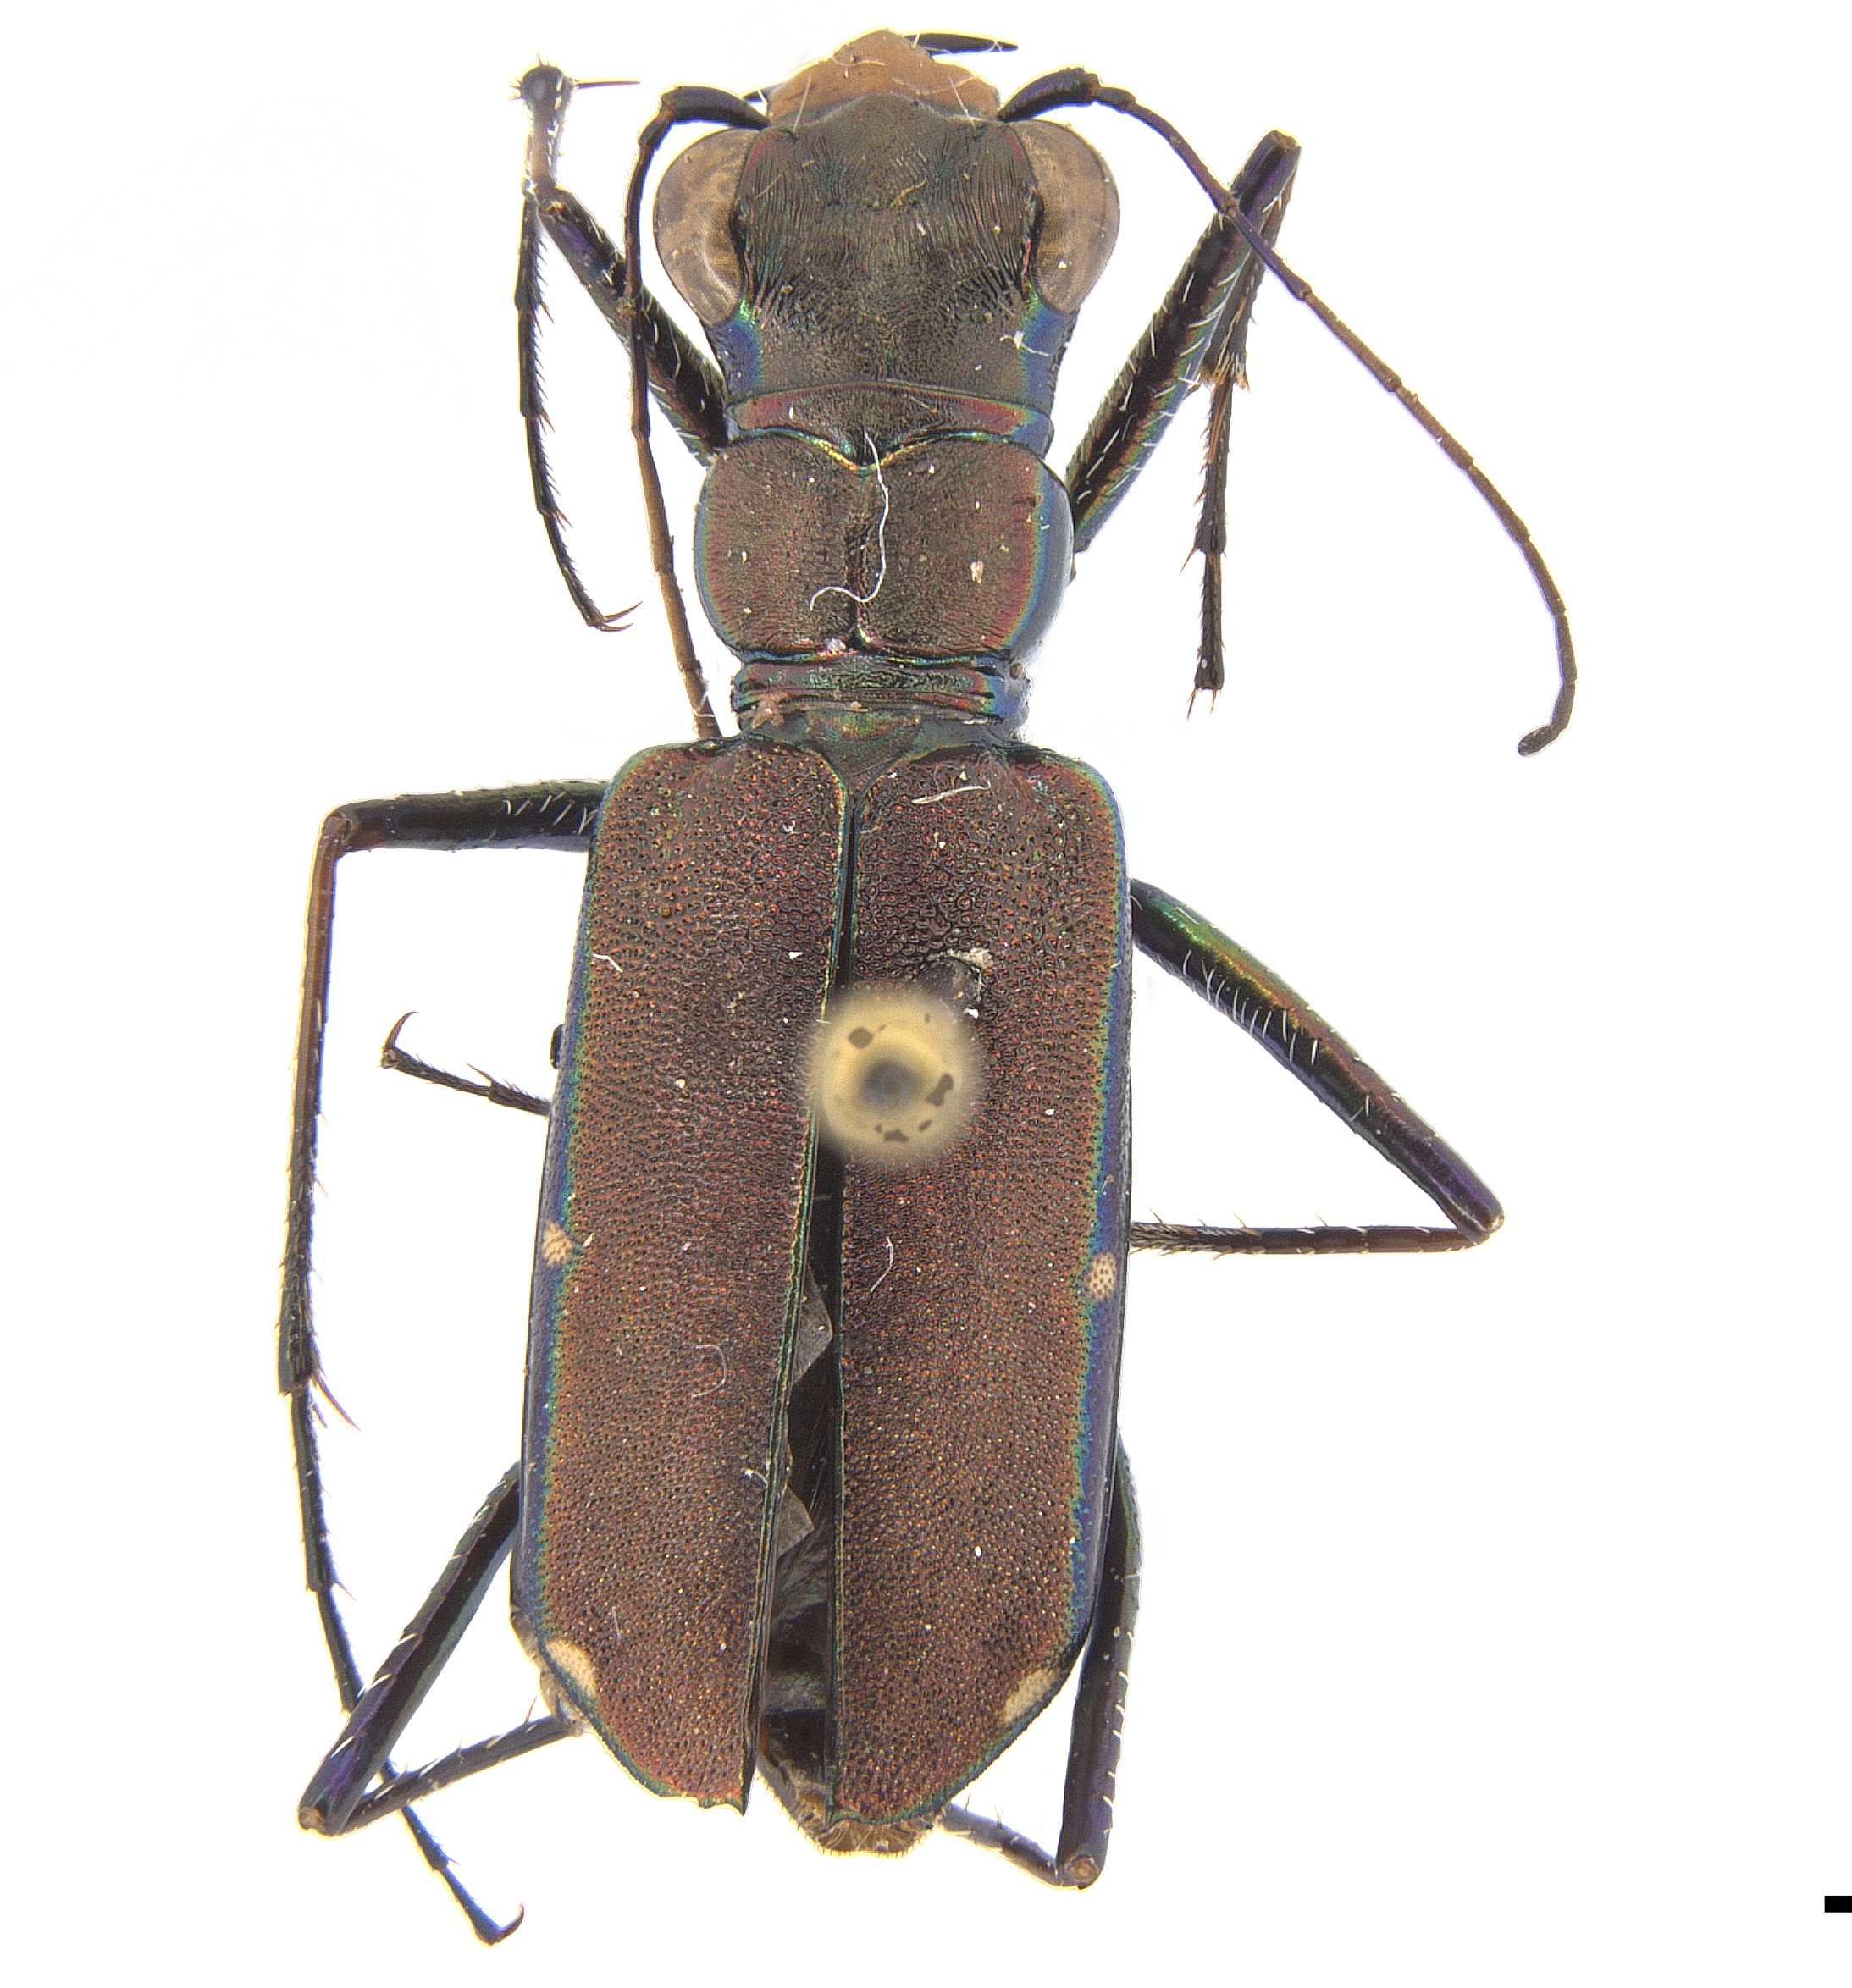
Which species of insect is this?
Pentacomia procera
